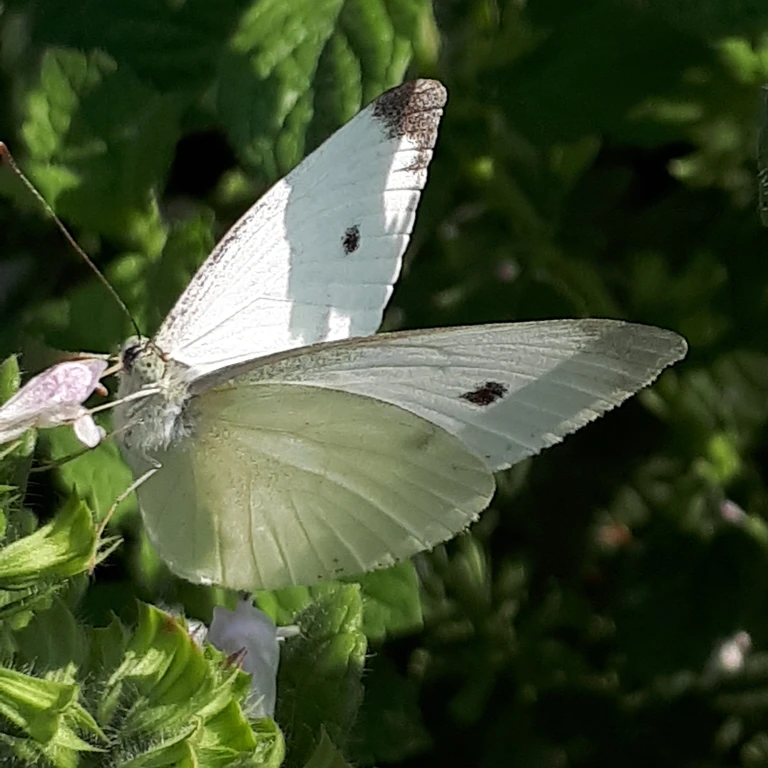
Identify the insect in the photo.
Pieris rapae
